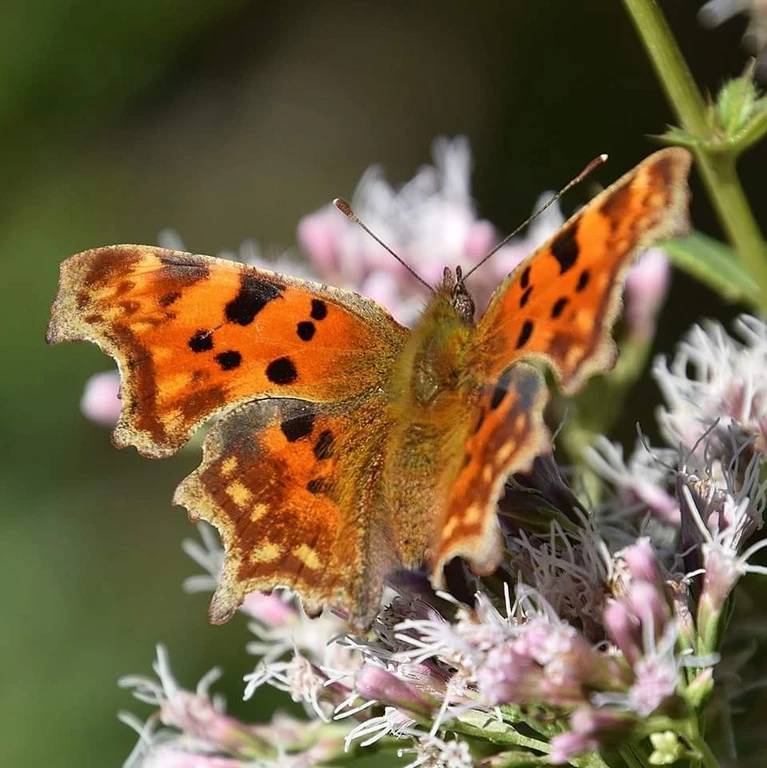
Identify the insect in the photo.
Polygonia c-album
